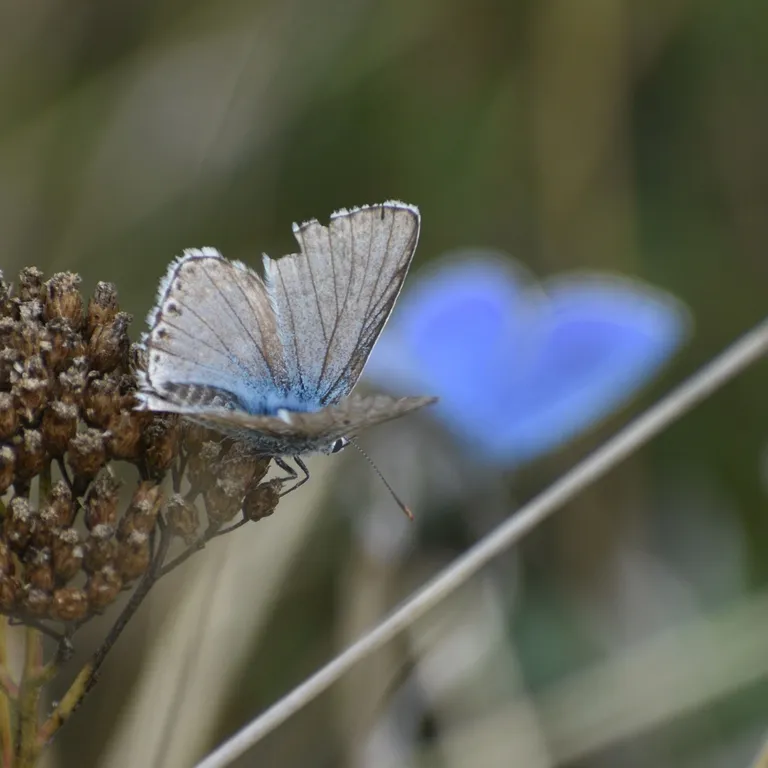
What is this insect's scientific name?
Lysandra coridon
